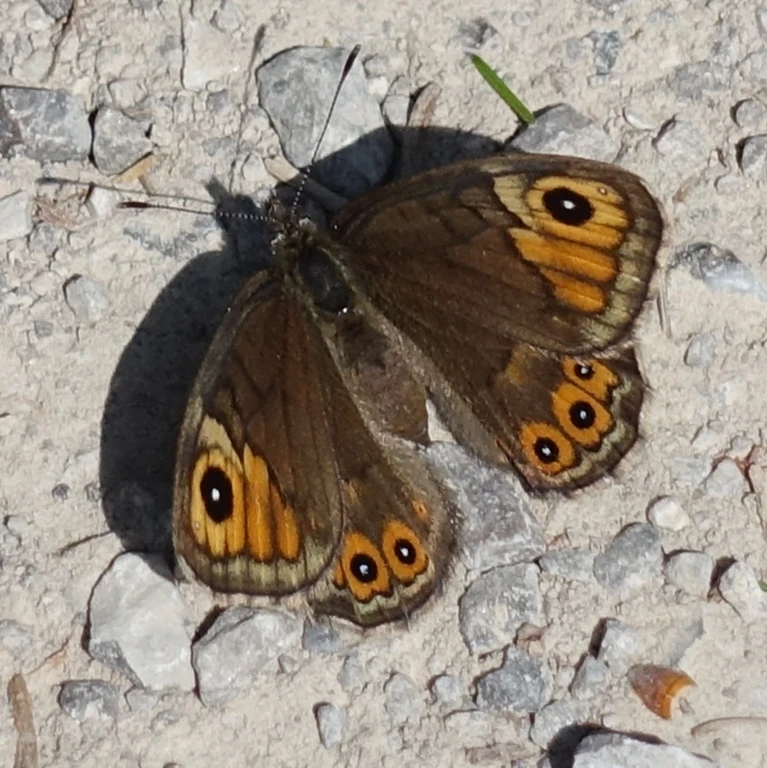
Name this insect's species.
Lasiommata petropolitana (also Pararge petropolitana)
